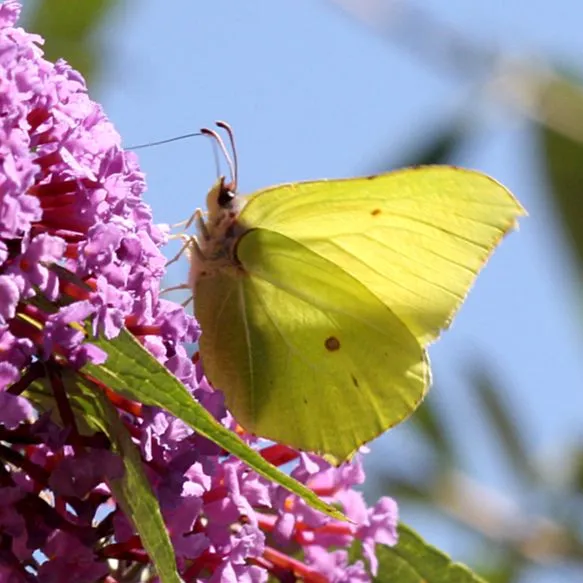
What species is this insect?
Gonepteryx rhamni
